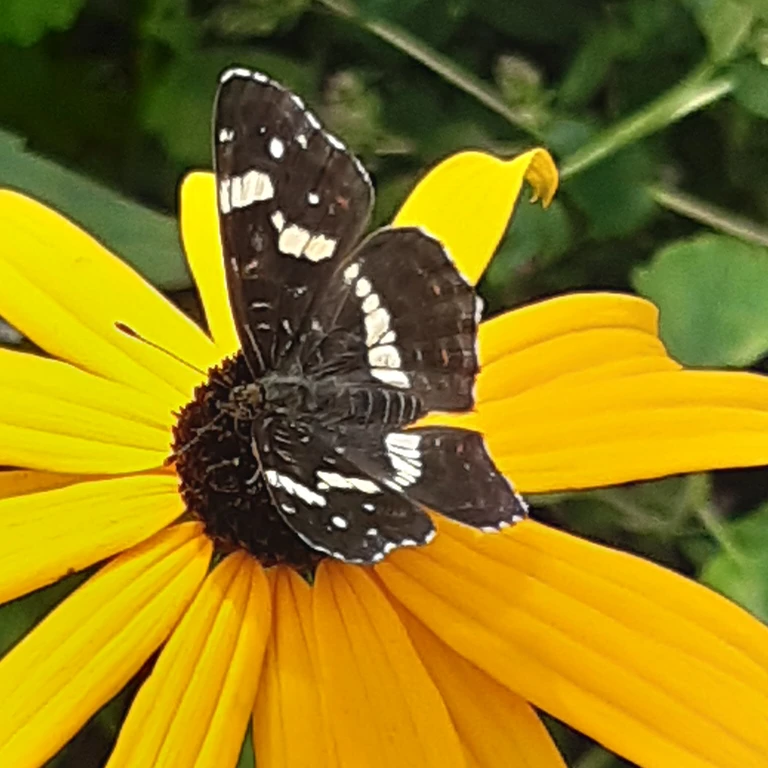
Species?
Araschnia levana
